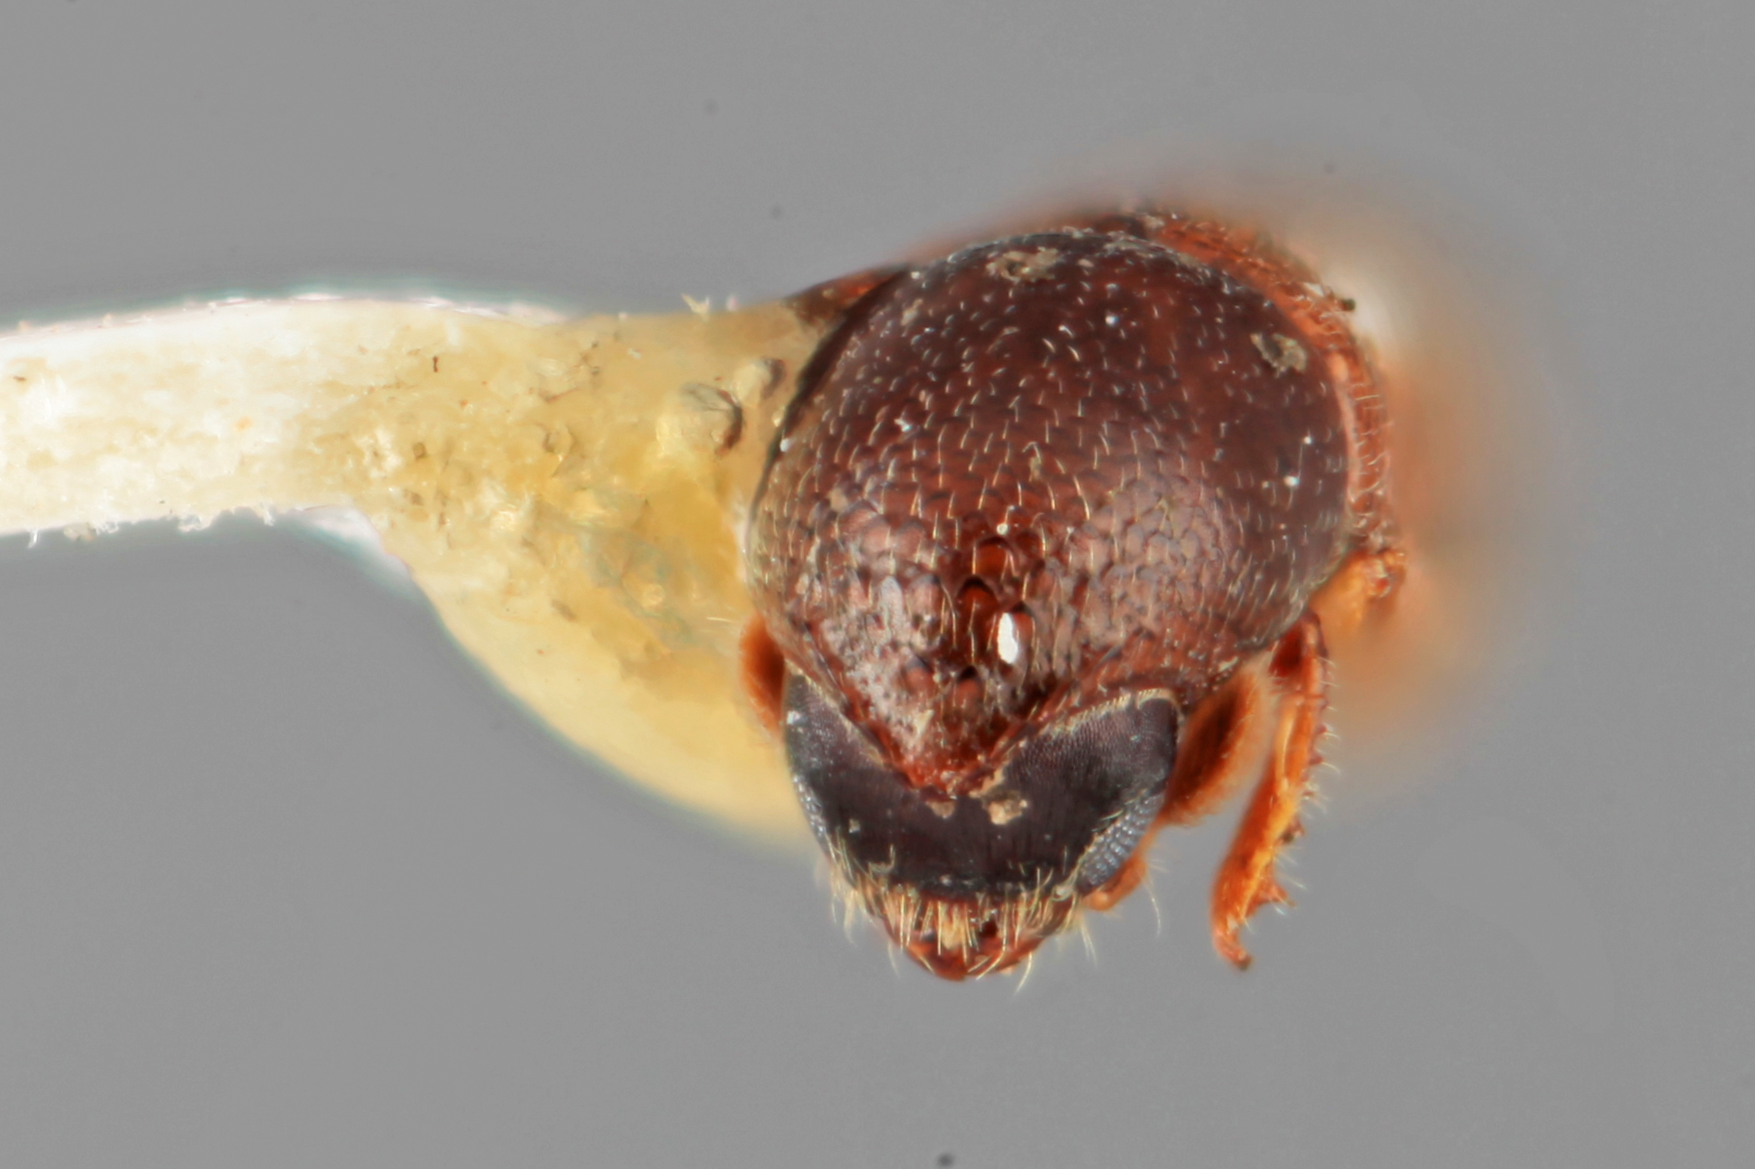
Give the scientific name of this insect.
Tricolus ardis
